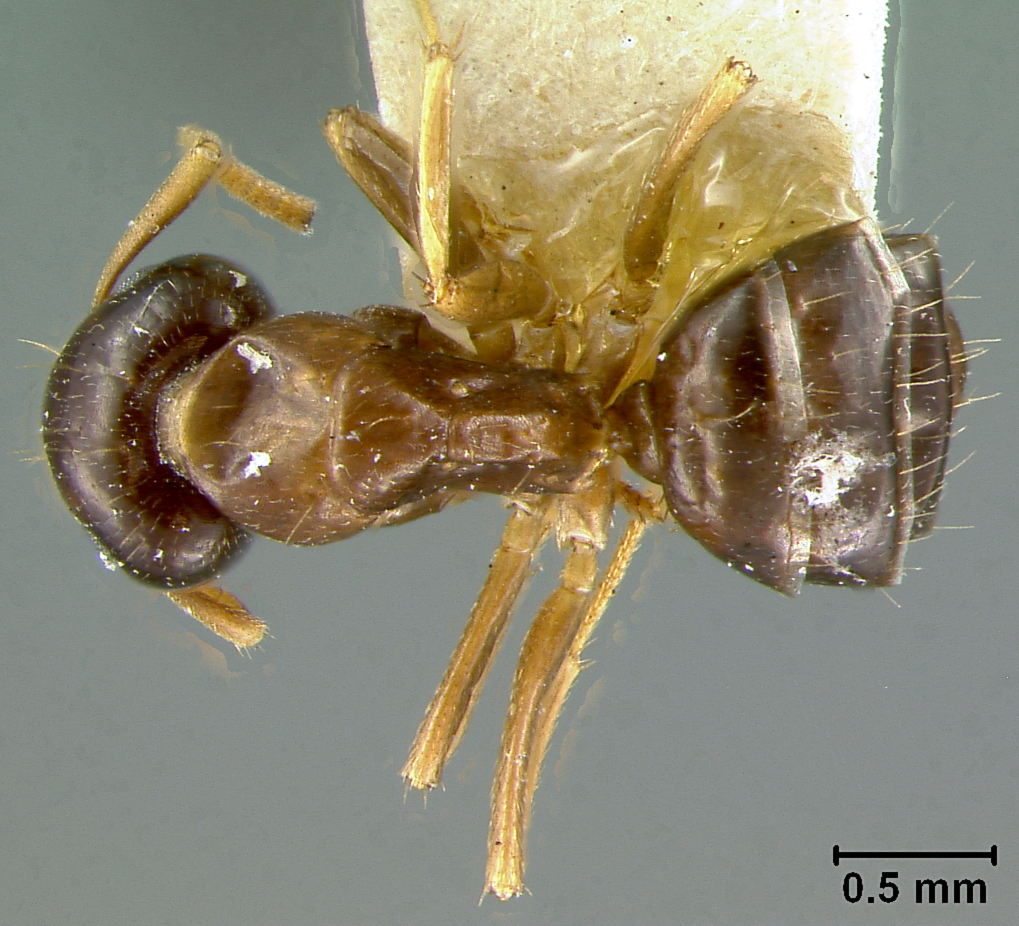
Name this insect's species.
Camponotus chapini
